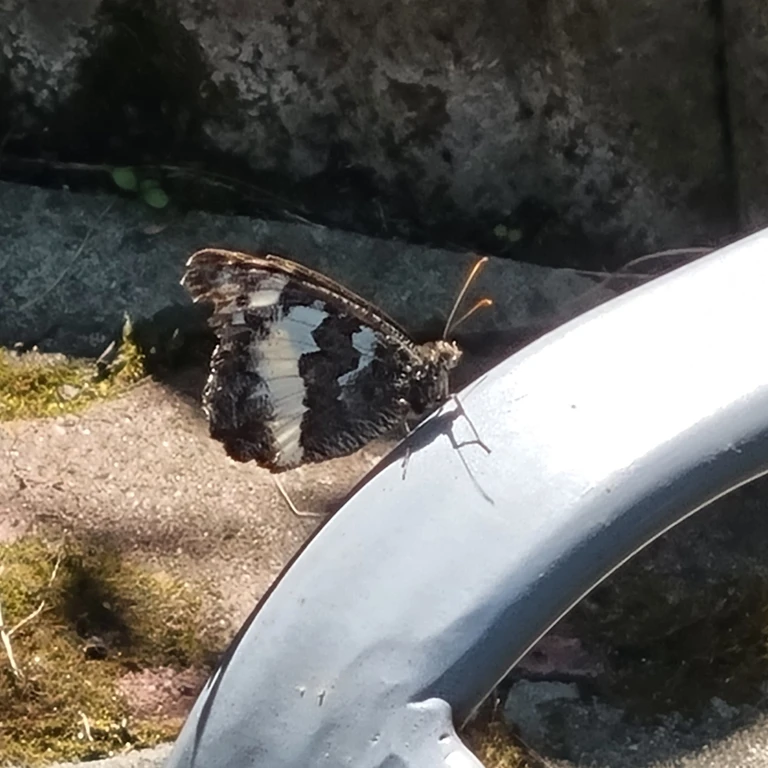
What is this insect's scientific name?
Brintesia circe
